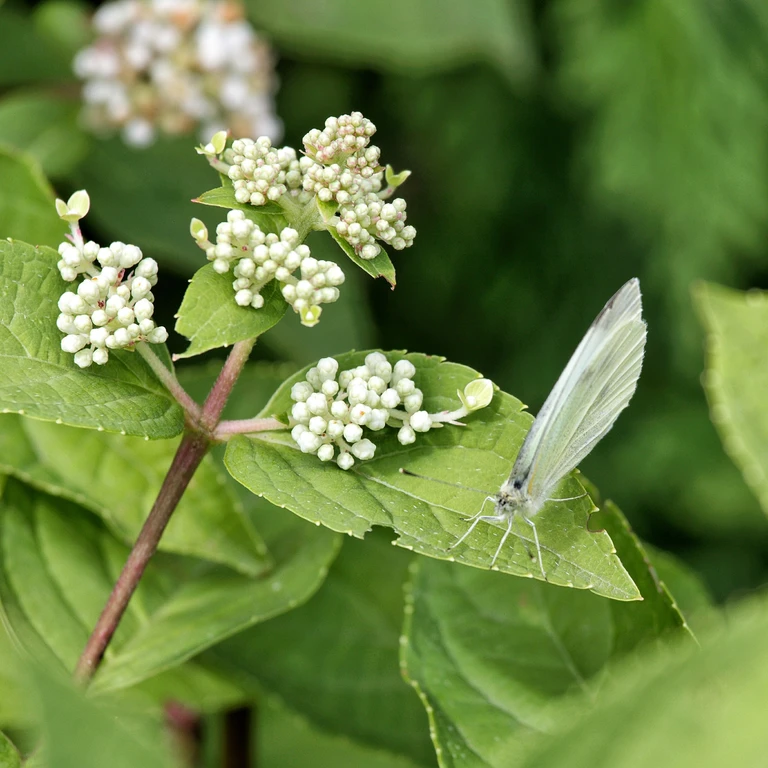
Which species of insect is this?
Pieris rapae
